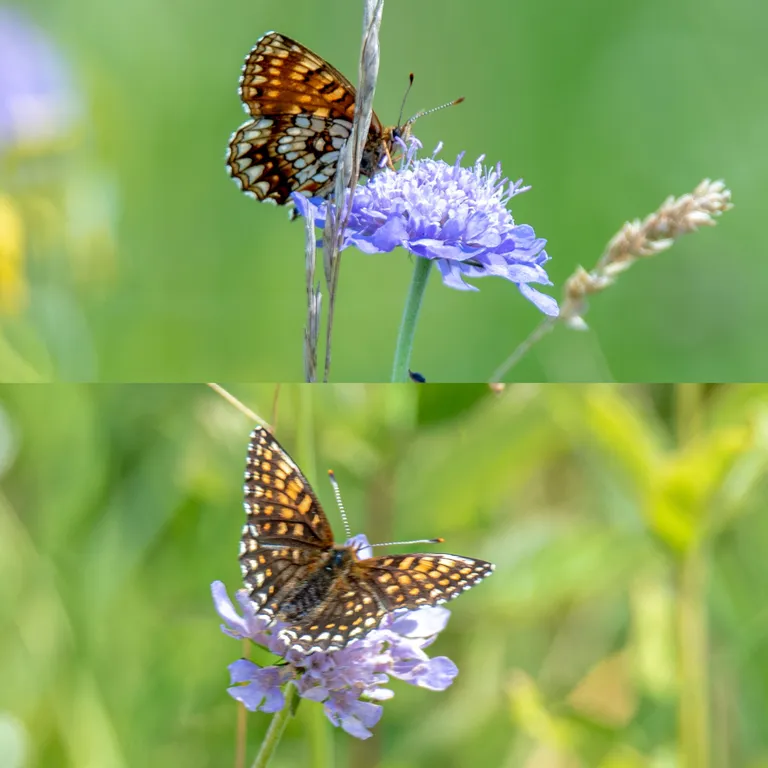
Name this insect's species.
Melitaea diamina
